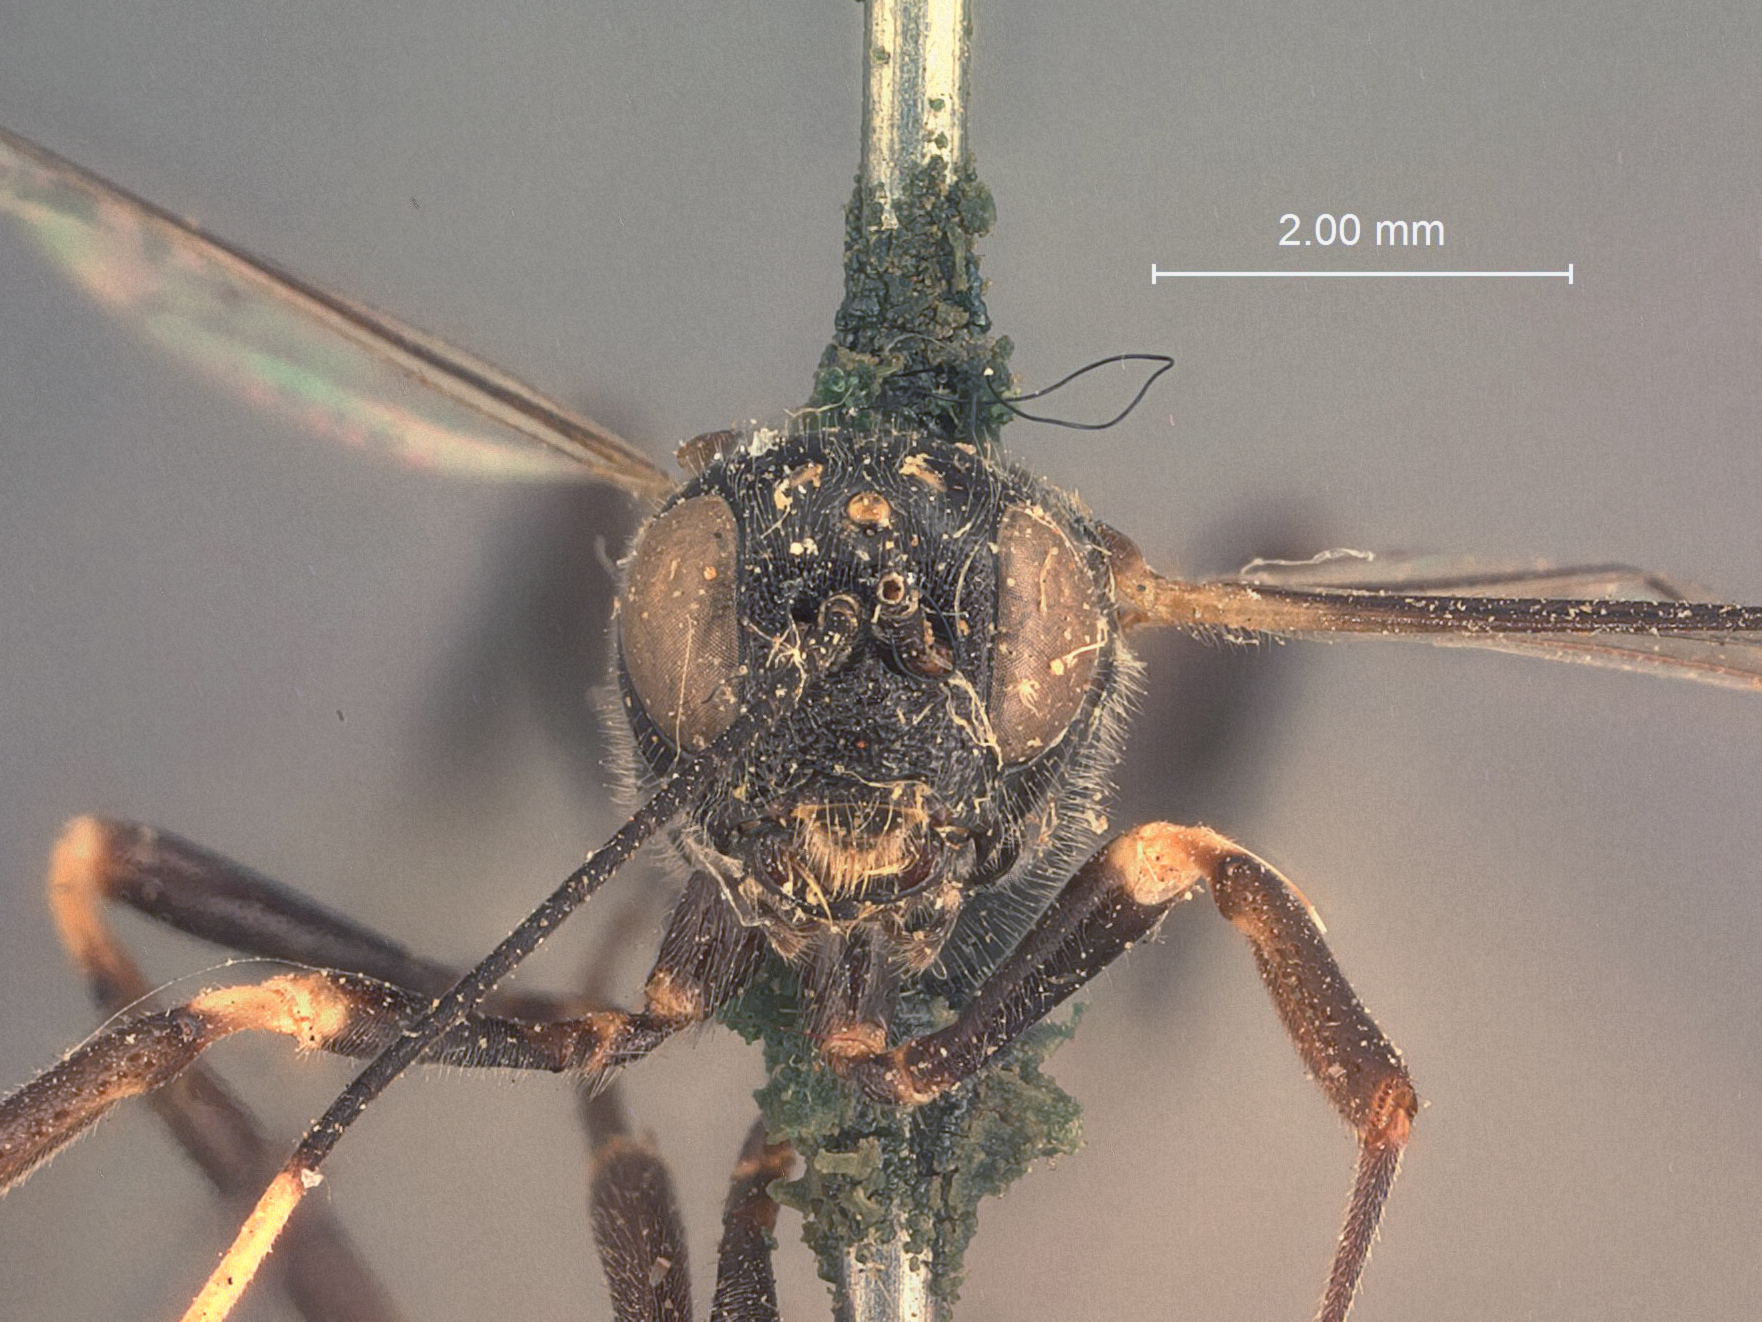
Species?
Xylonomus rileyi
